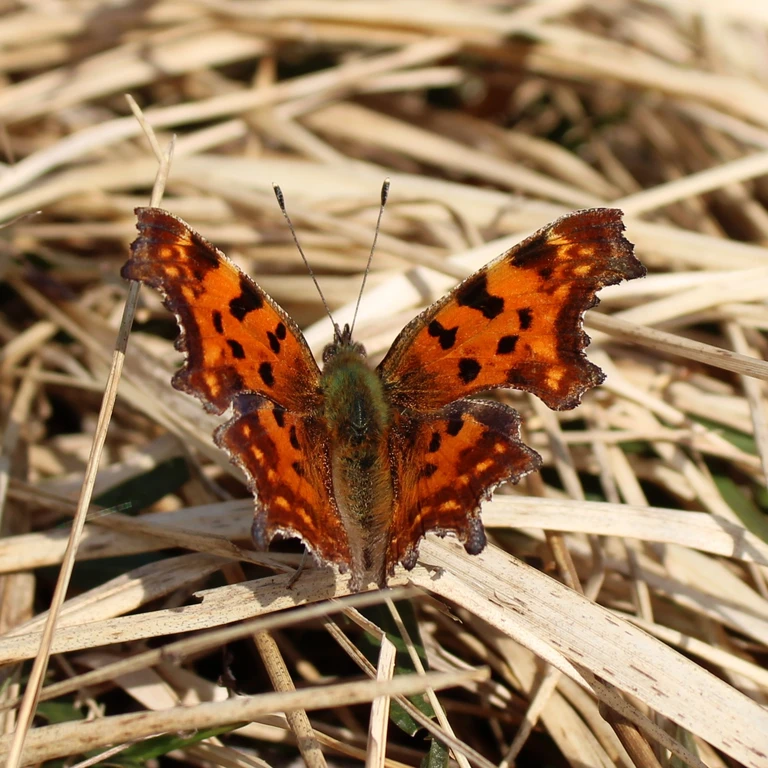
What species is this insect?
Polygonia c-album
